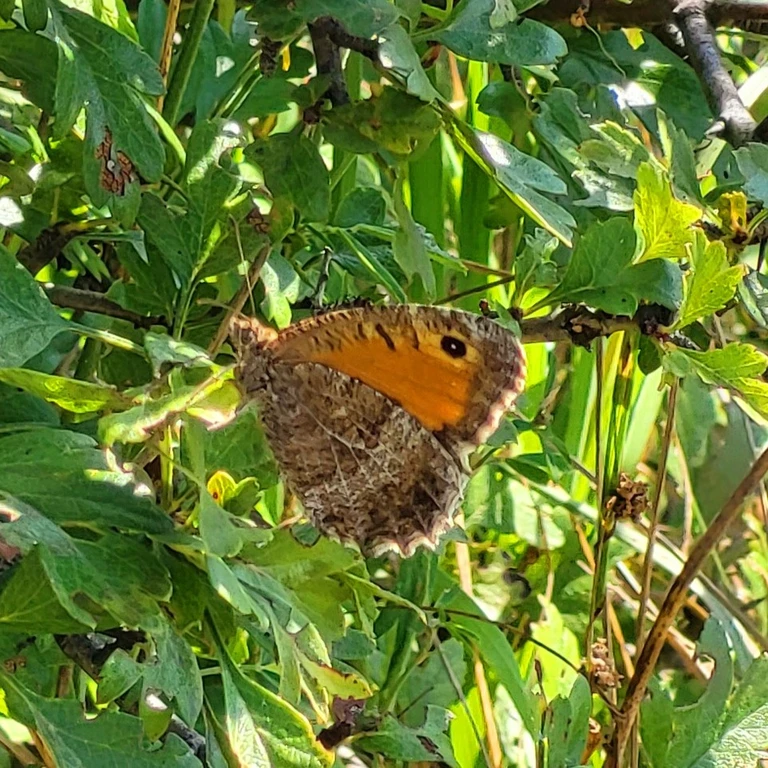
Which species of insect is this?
Arethusana arethusa
